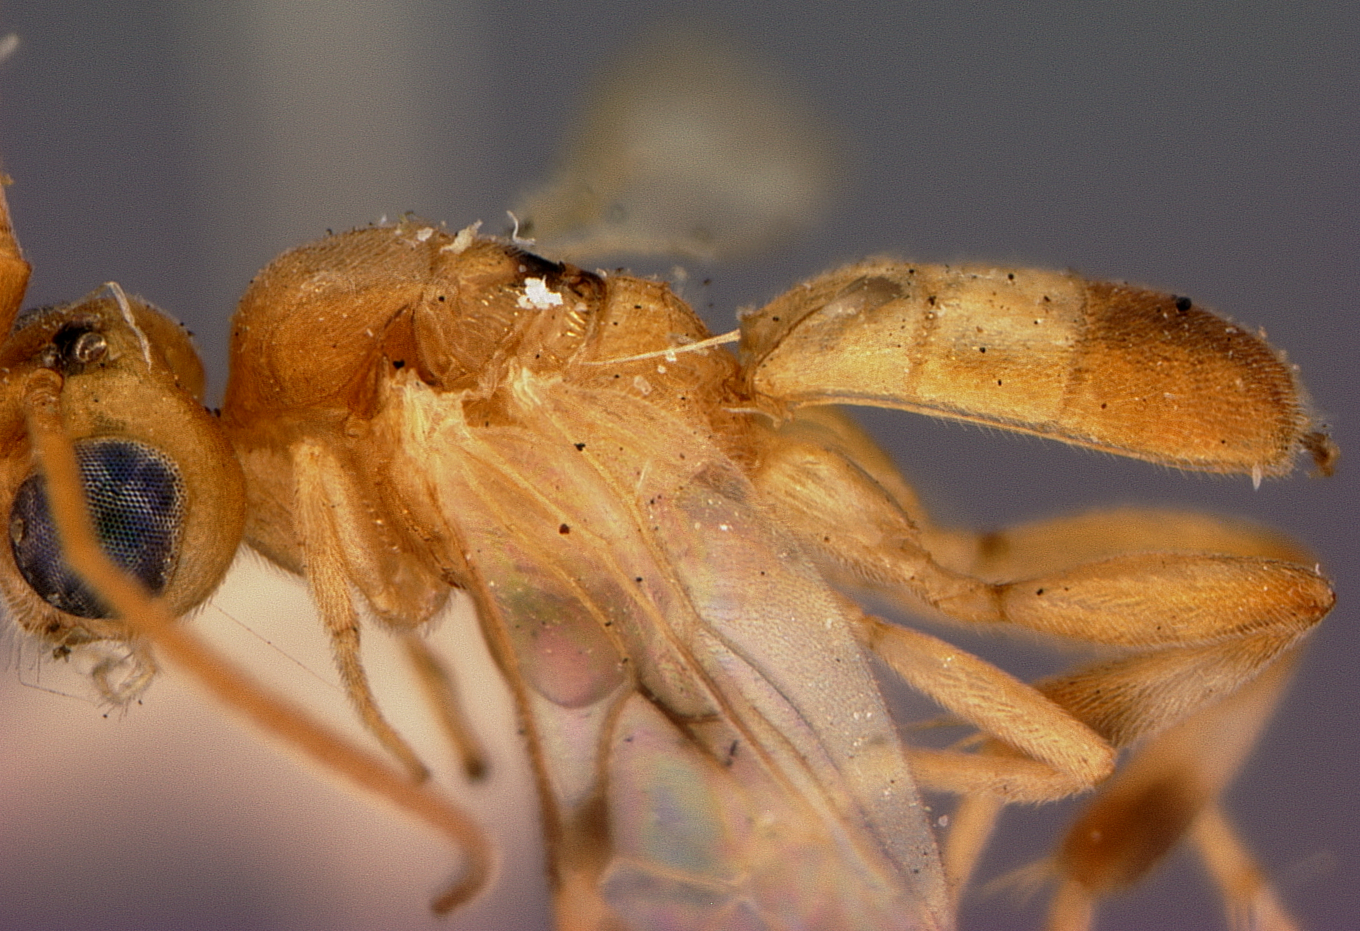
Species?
Phanerotoma bennetii
